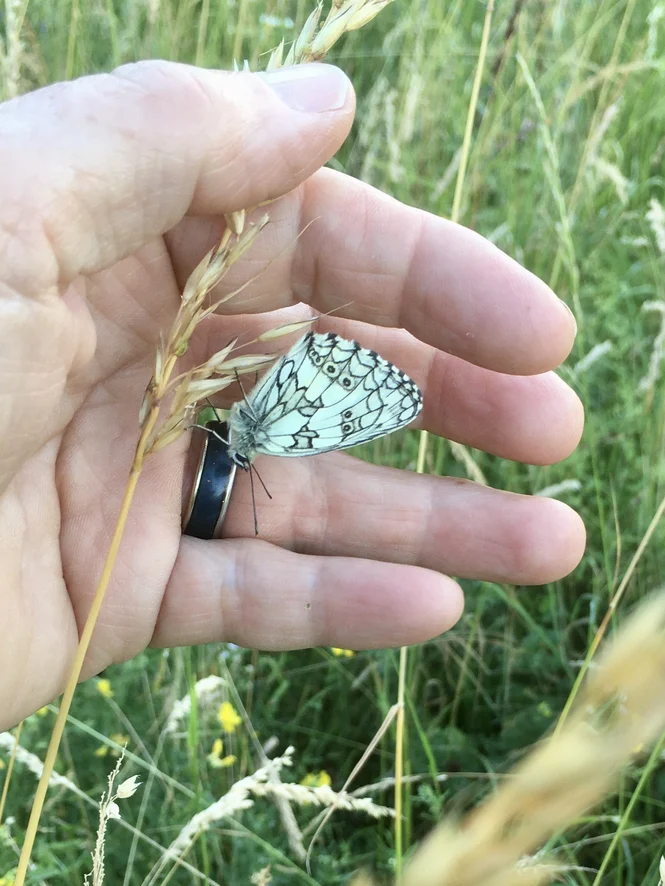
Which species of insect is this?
Melanargia galathea
